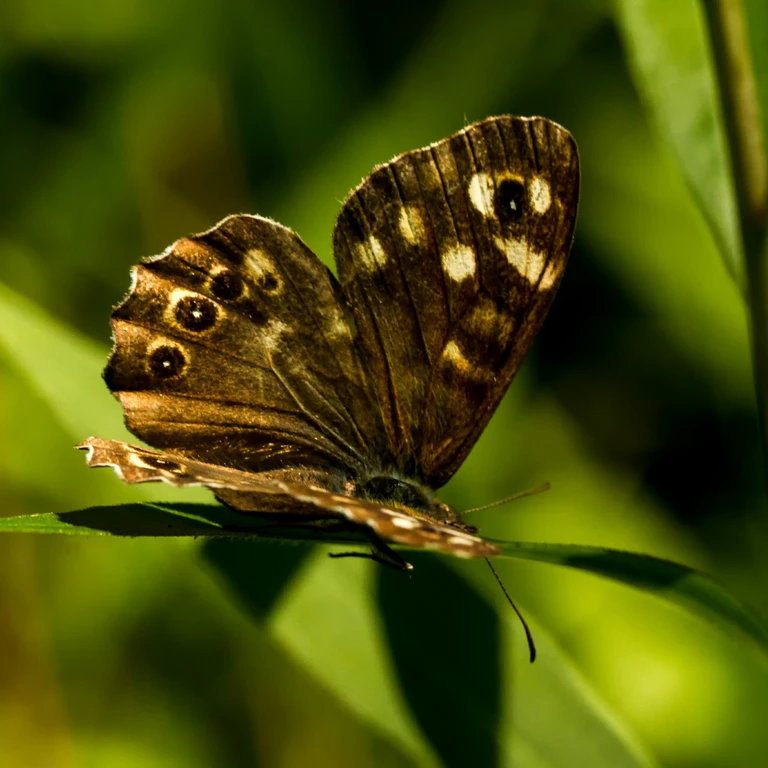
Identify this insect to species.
Pararge aegeria
